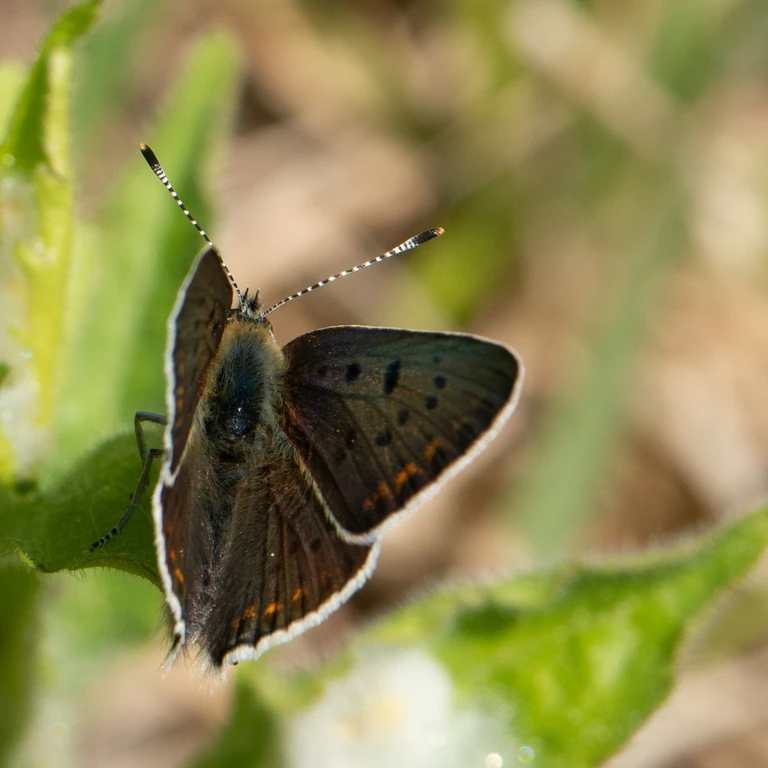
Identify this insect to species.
Lycaena tityrus (also Loweia tityrus)
